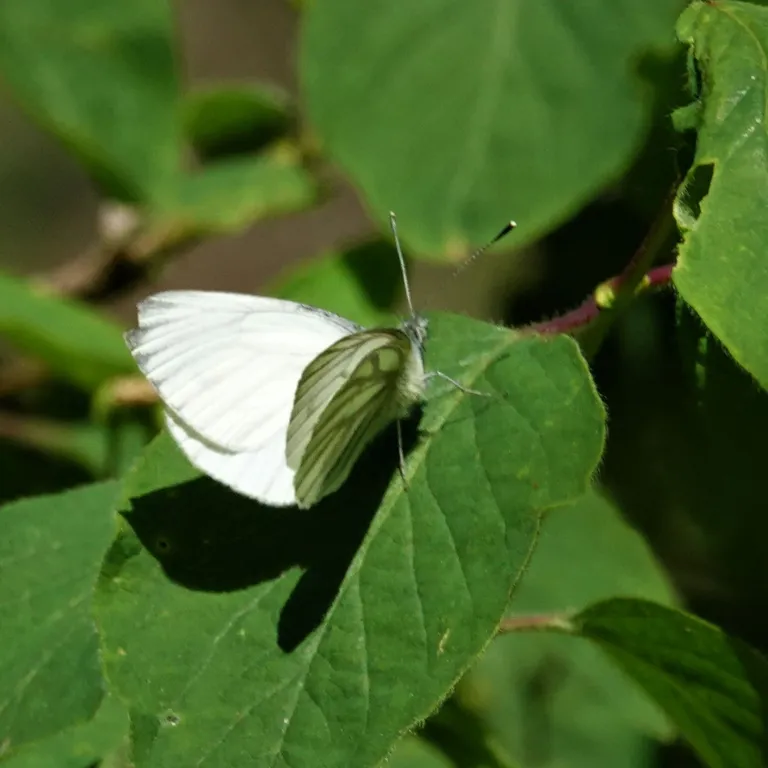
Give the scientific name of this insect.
Pieris napi
